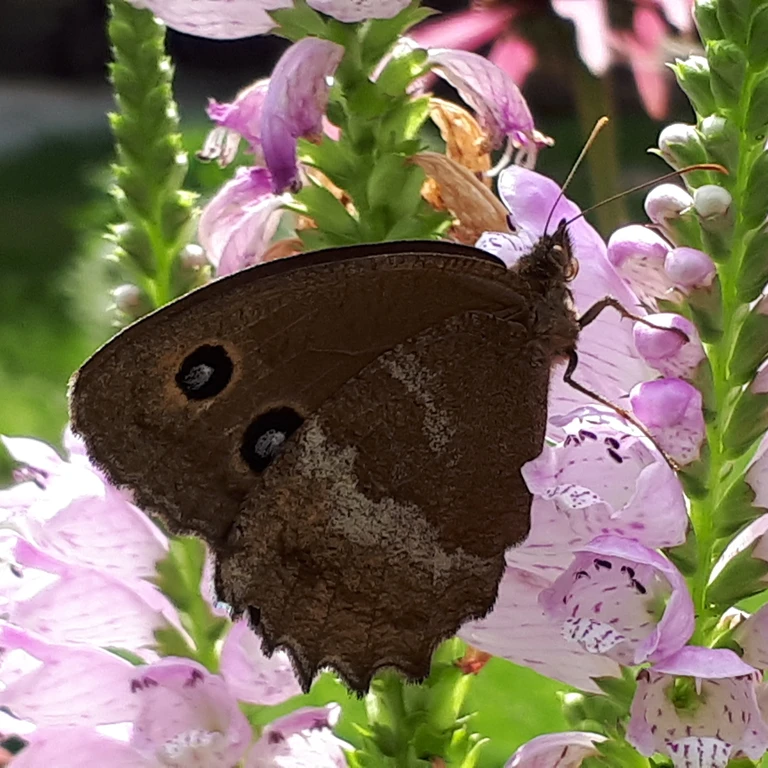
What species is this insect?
Minois dryas
